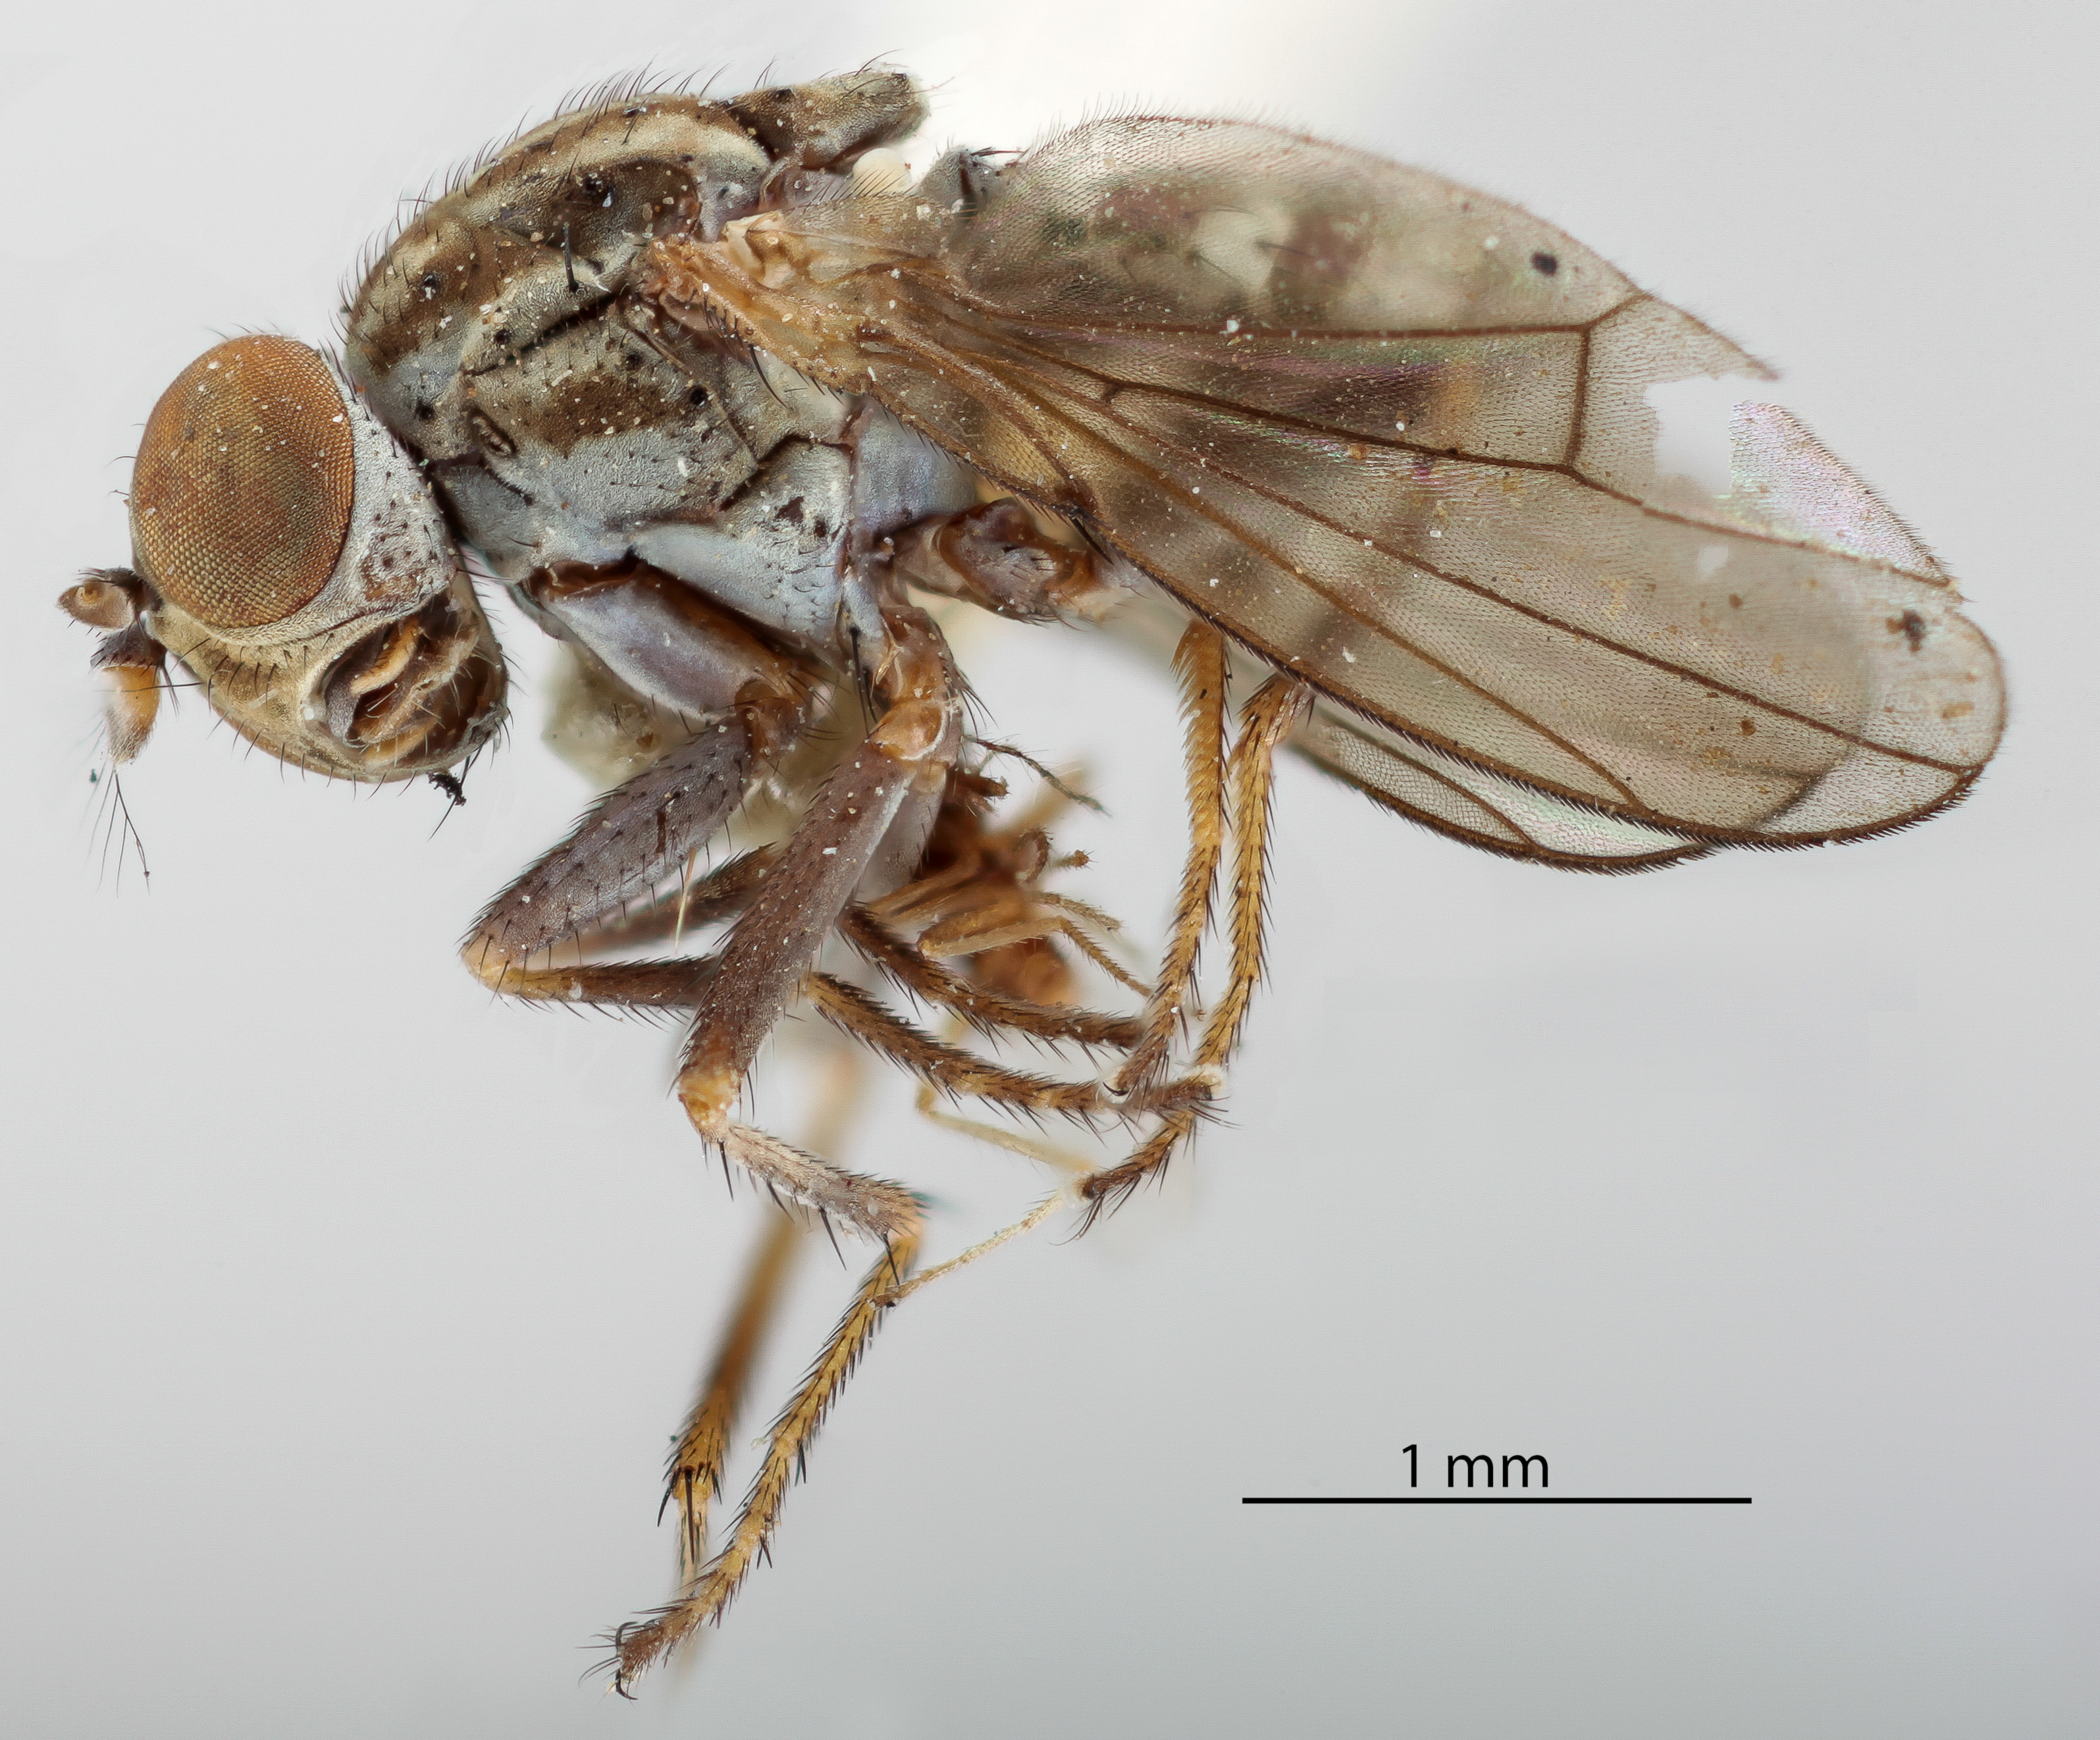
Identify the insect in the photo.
Notiphila frontalis
